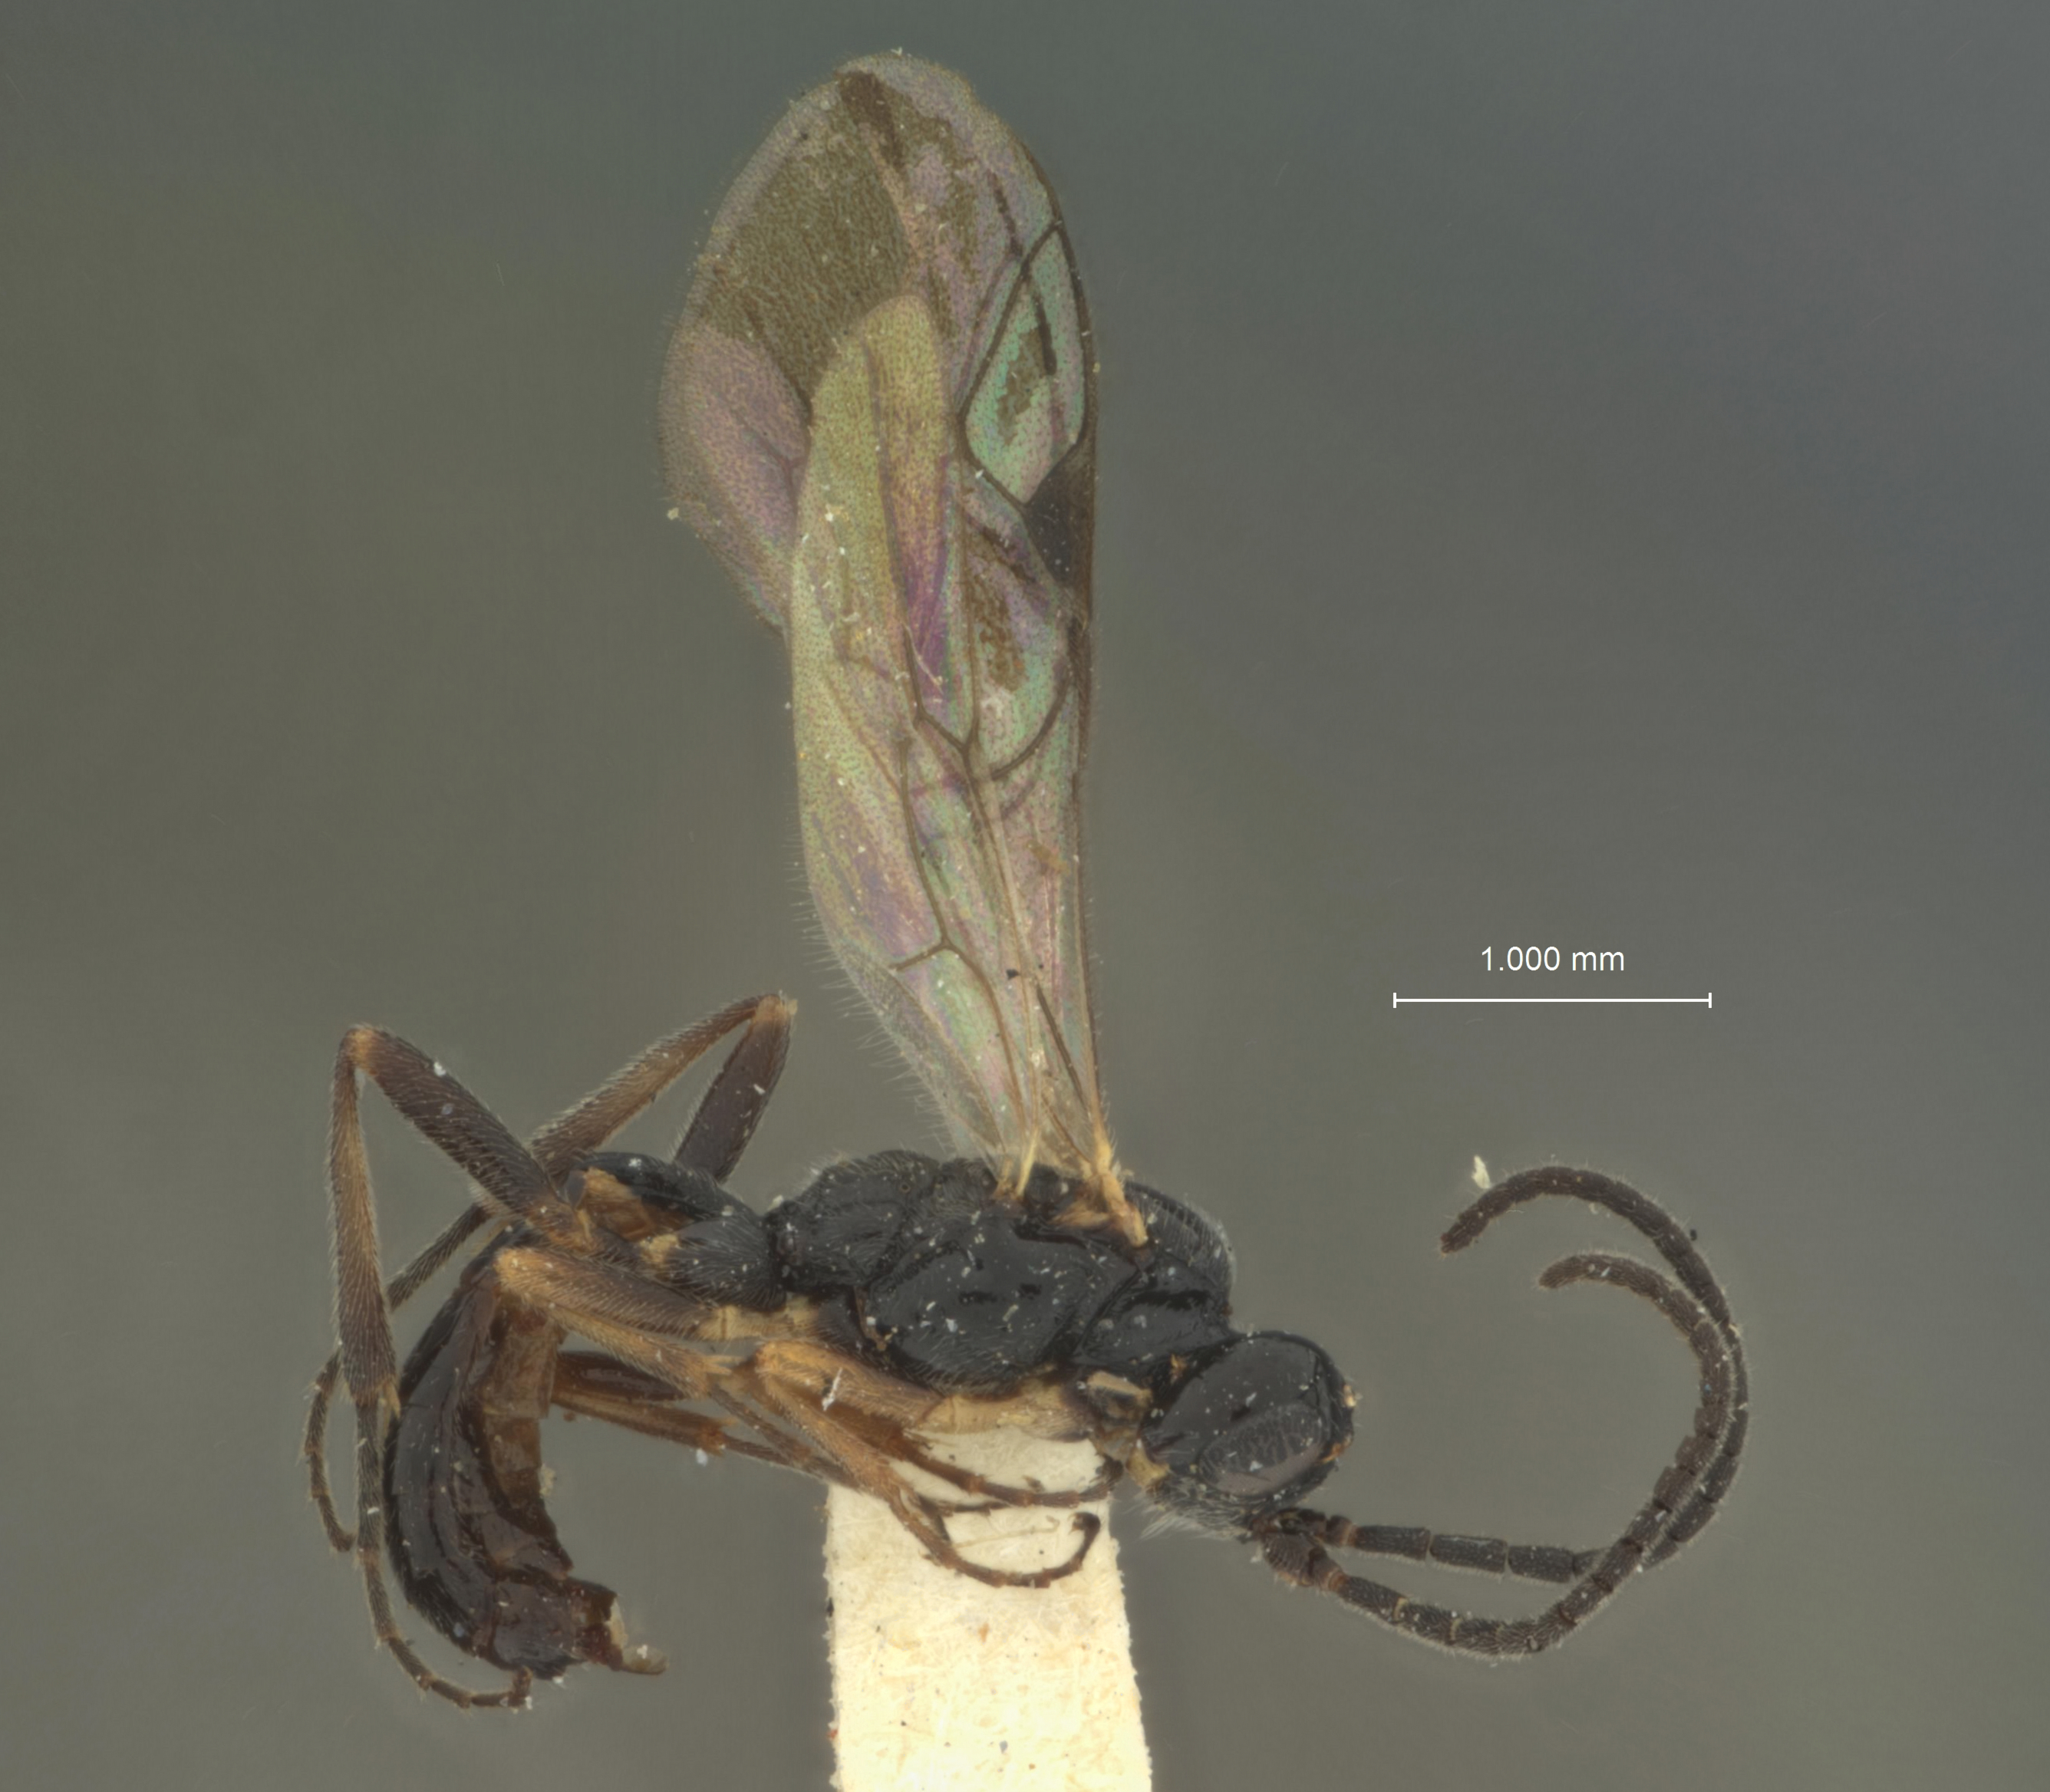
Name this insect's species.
Stiboscopus mandibularis
